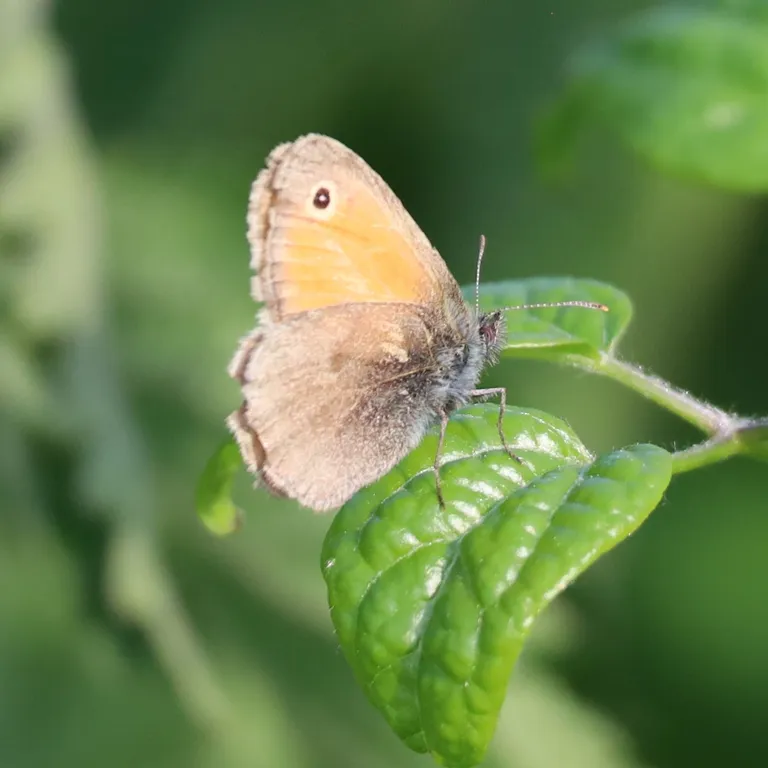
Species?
Coenonympha pamphilus
